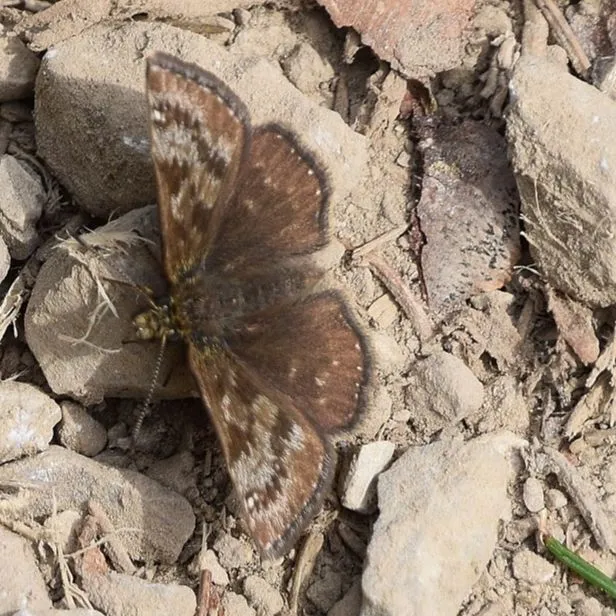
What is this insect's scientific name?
Erynnis tages
